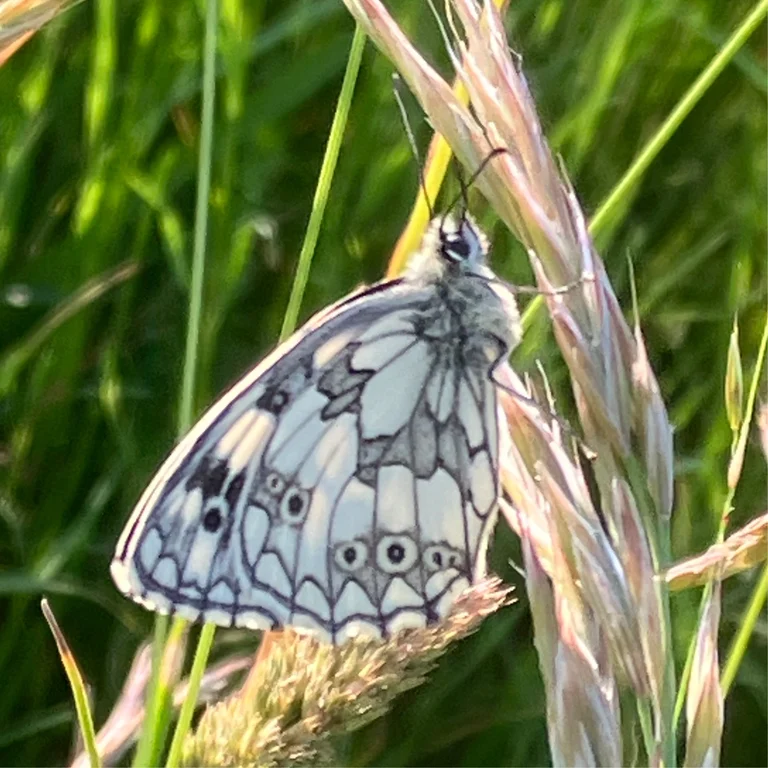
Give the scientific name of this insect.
Melanargia galathea
